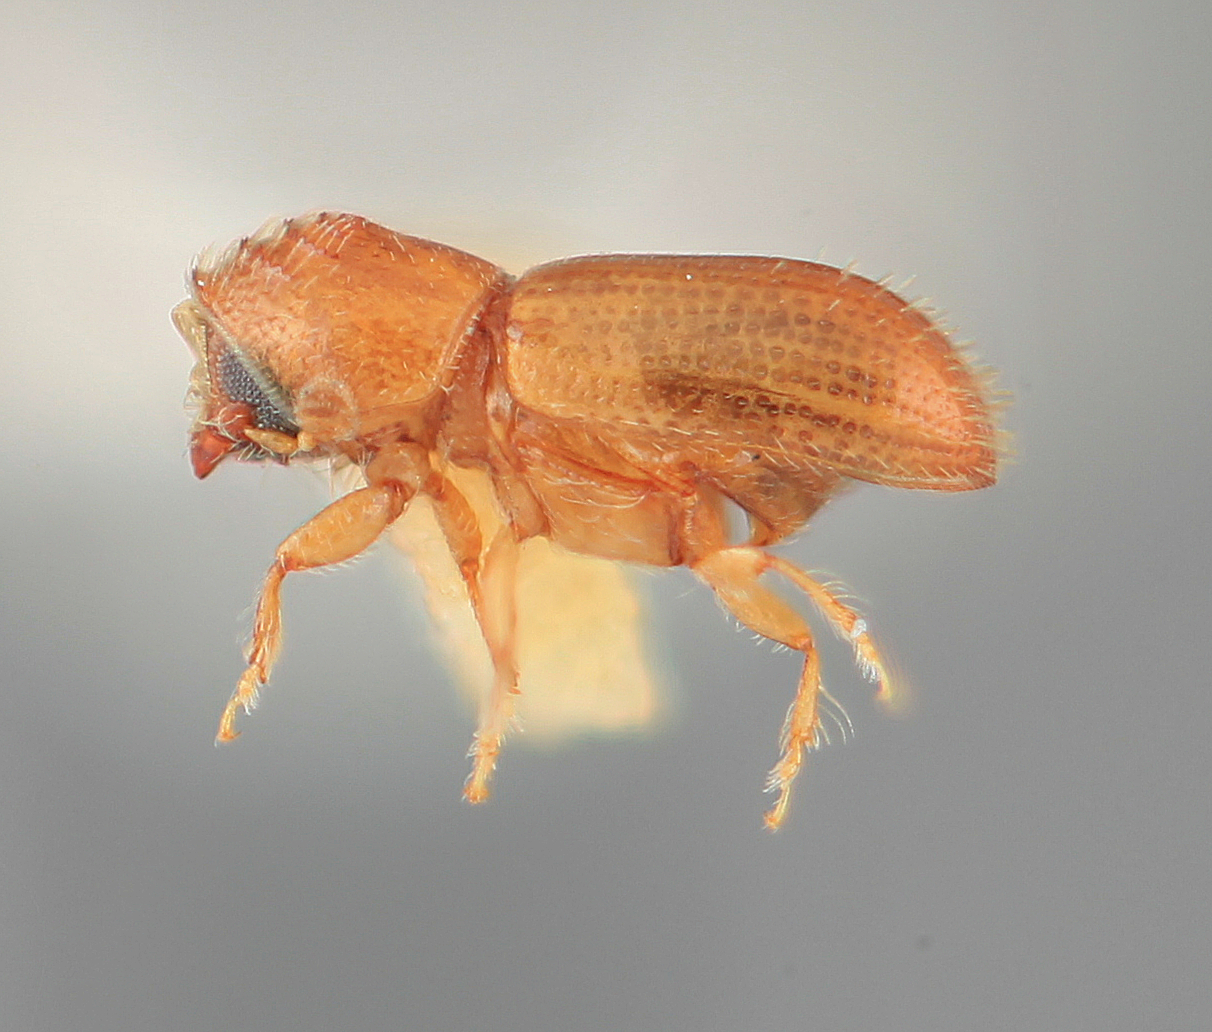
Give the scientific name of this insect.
Pityophthorus indigens
